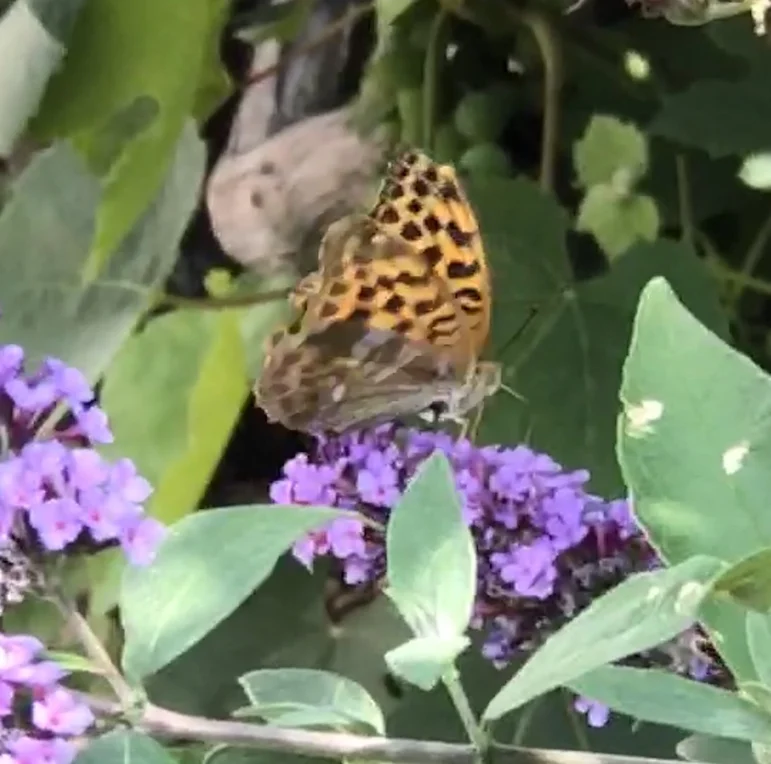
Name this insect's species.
Argynnis paphia
